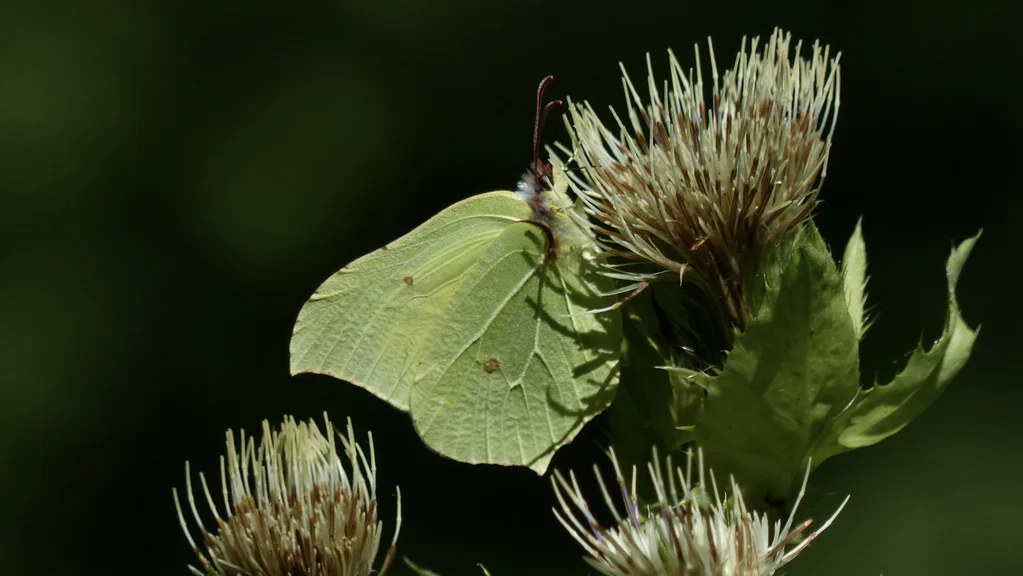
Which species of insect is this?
Gonepteryx rhamni
